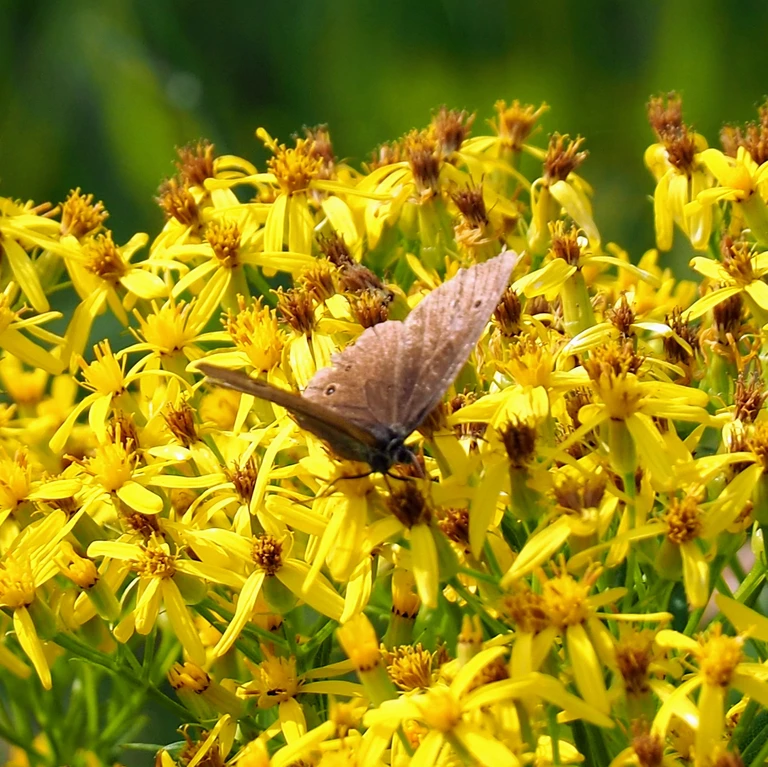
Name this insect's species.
Aphantopus hyperantus
